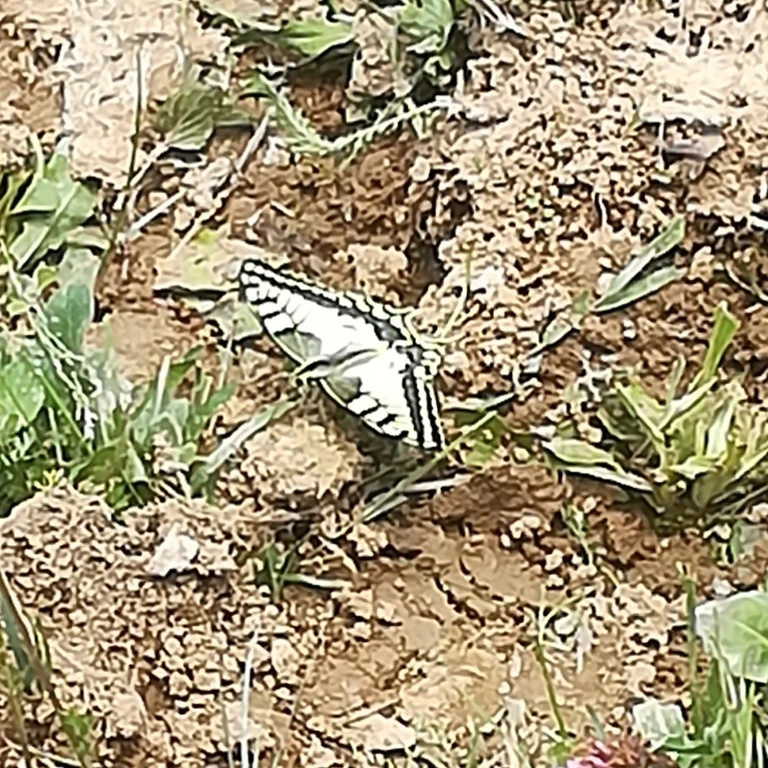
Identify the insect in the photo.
Papilio machaon
